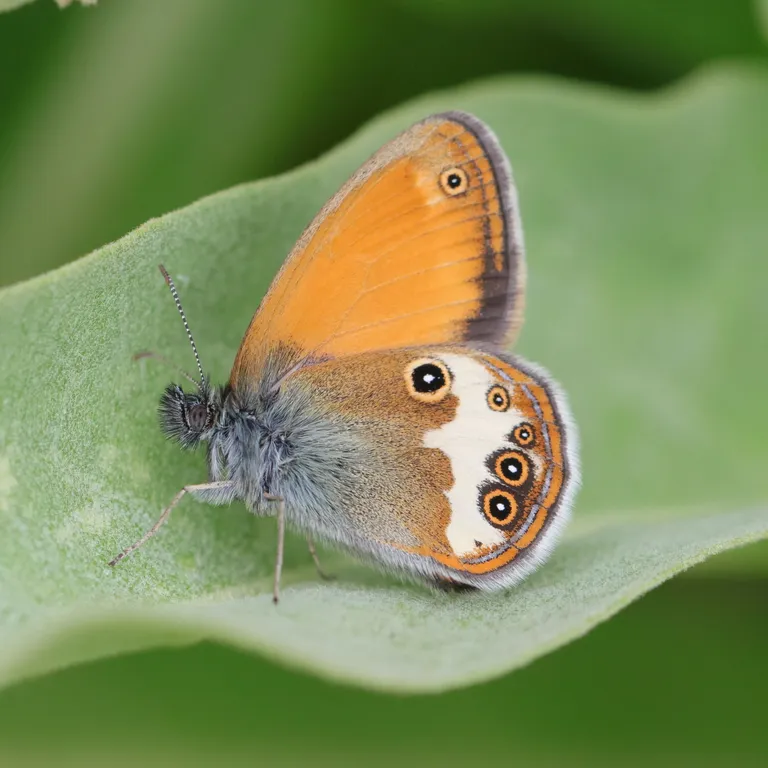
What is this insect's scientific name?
Coenonympha arcania
